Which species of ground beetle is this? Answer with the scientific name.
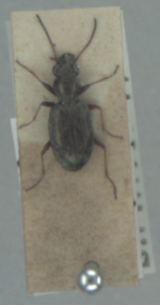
Asaphidion pallipes
